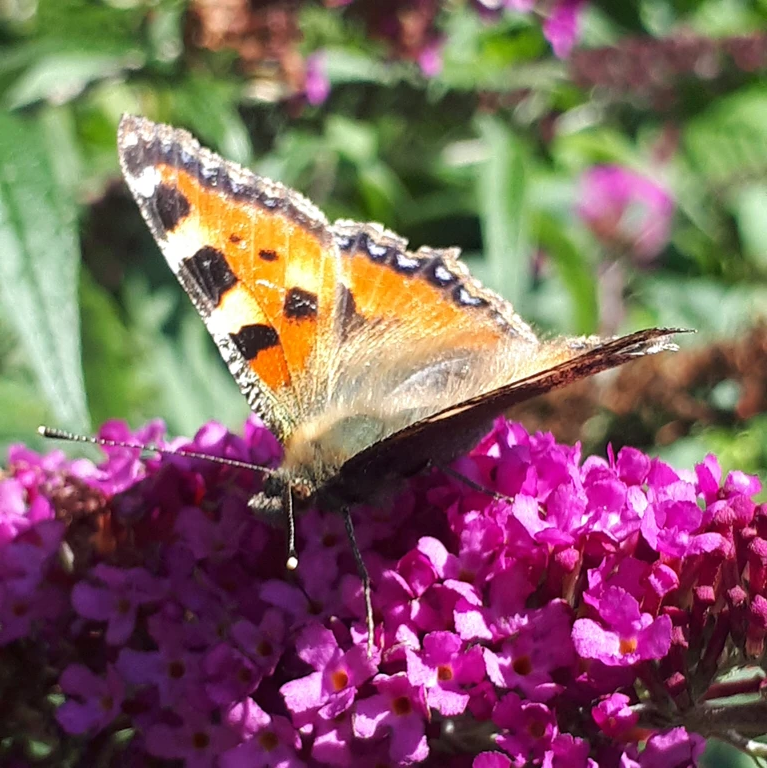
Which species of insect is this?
Aglais urticae
